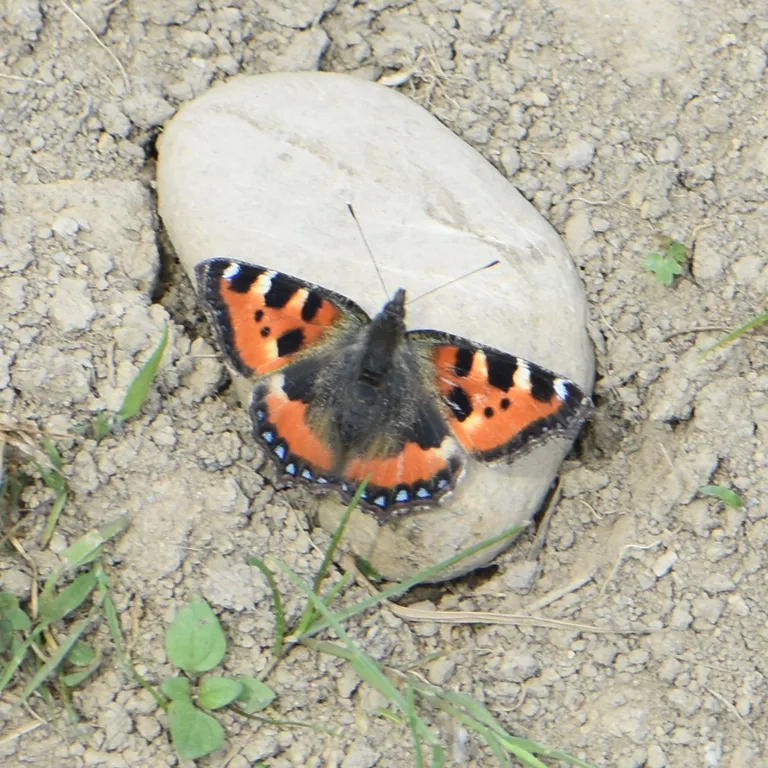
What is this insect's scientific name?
Aglais urticae
